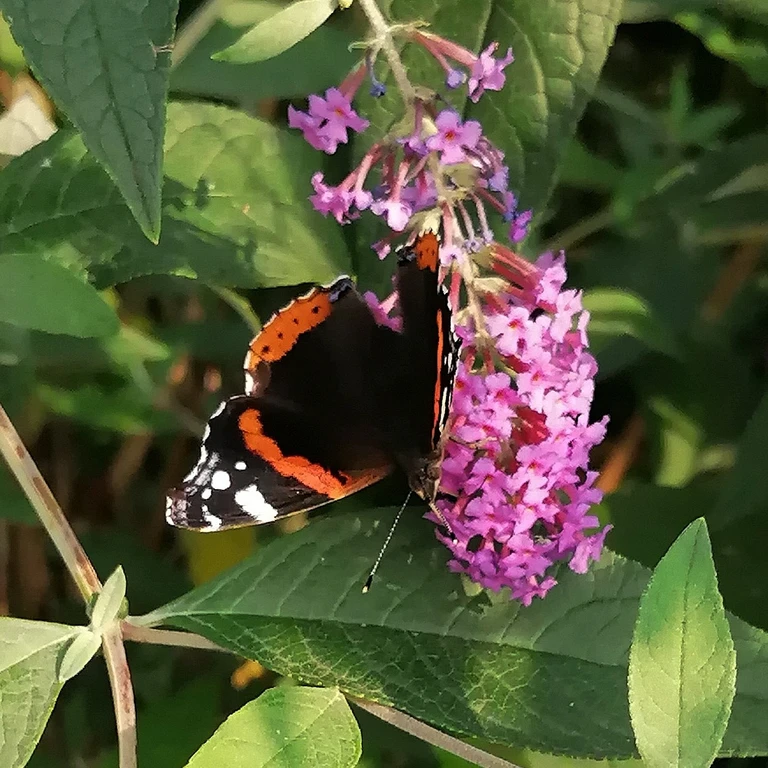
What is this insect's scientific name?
Vanessa atalanta
